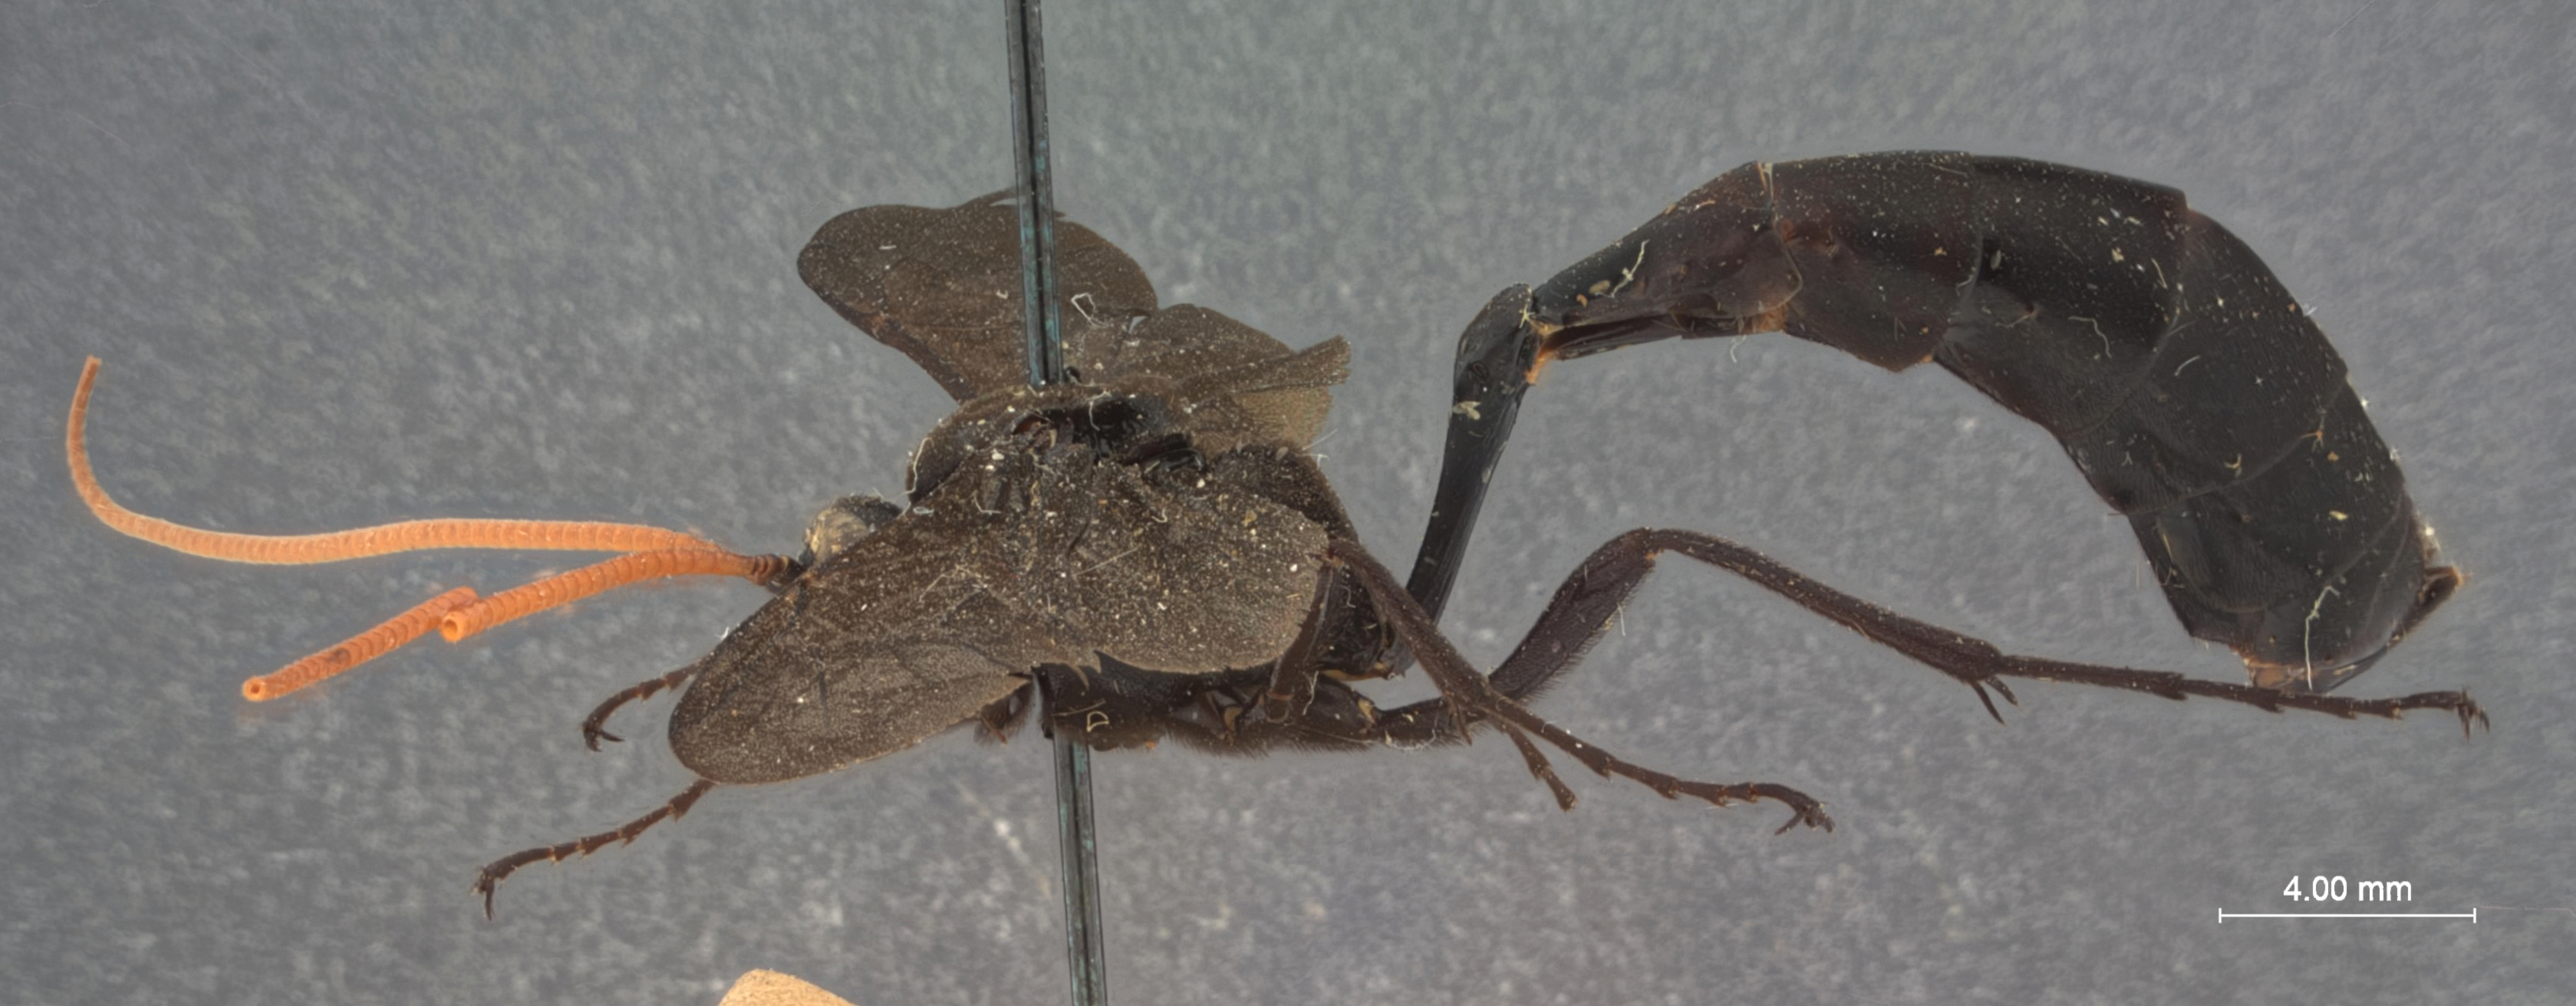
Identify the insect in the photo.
Thyreodon brullei
